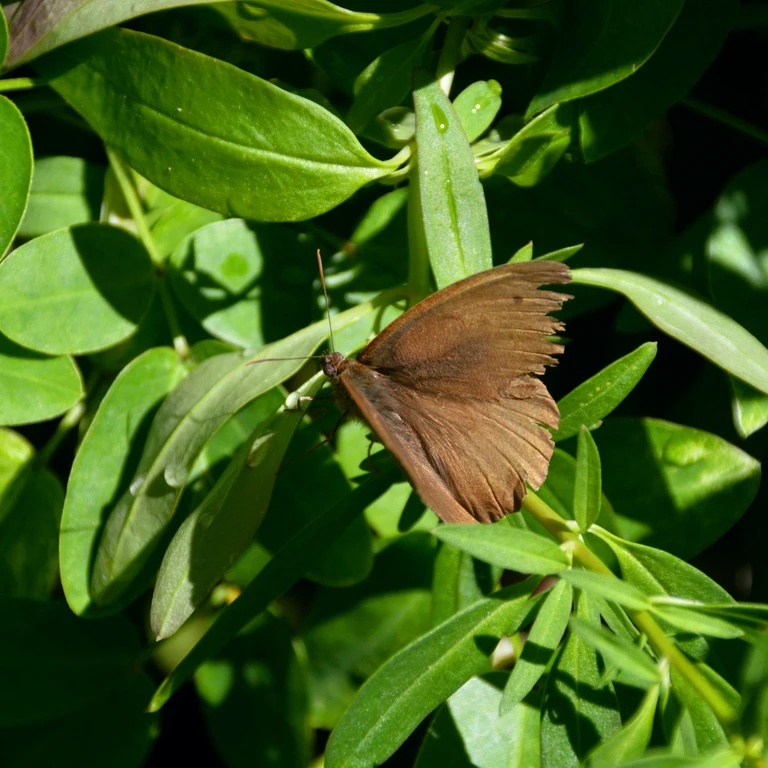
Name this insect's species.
Maniola jurtina
